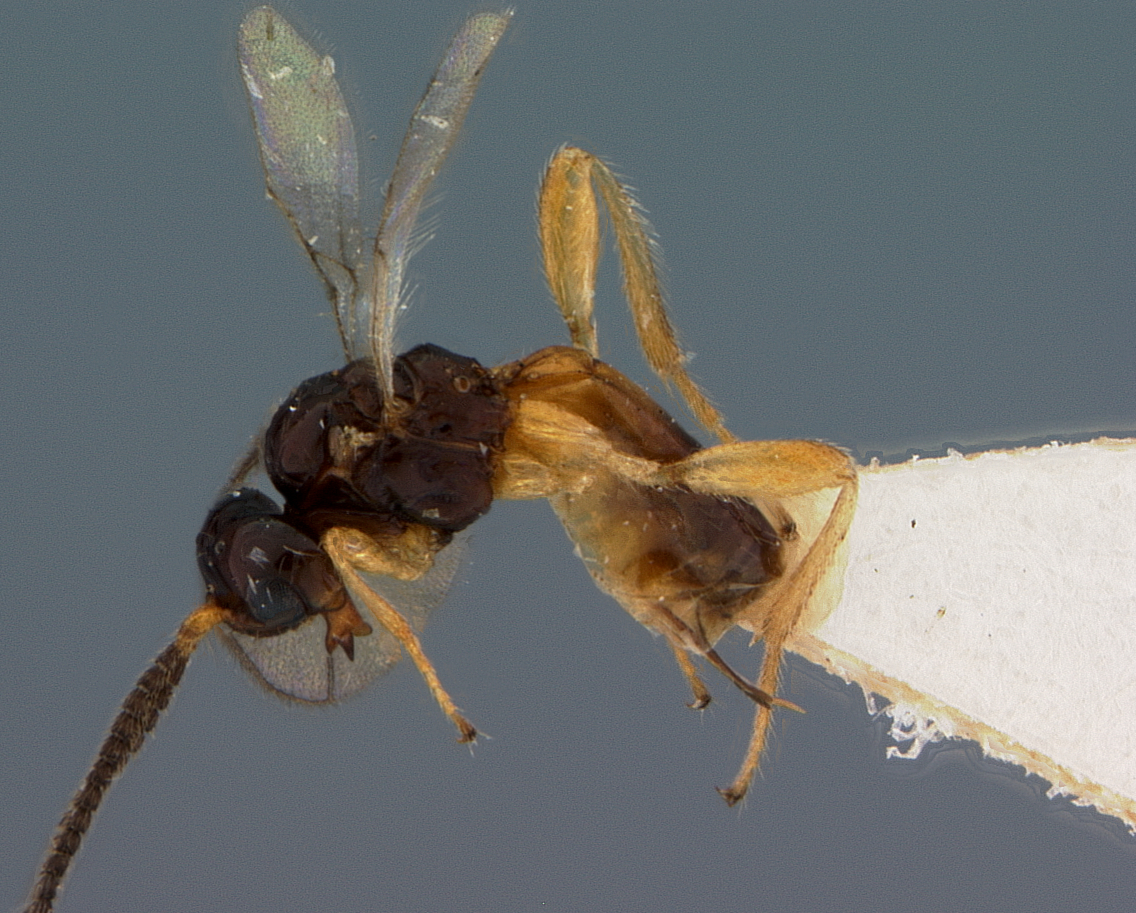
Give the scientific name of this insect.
Aspilota dreisbachi
